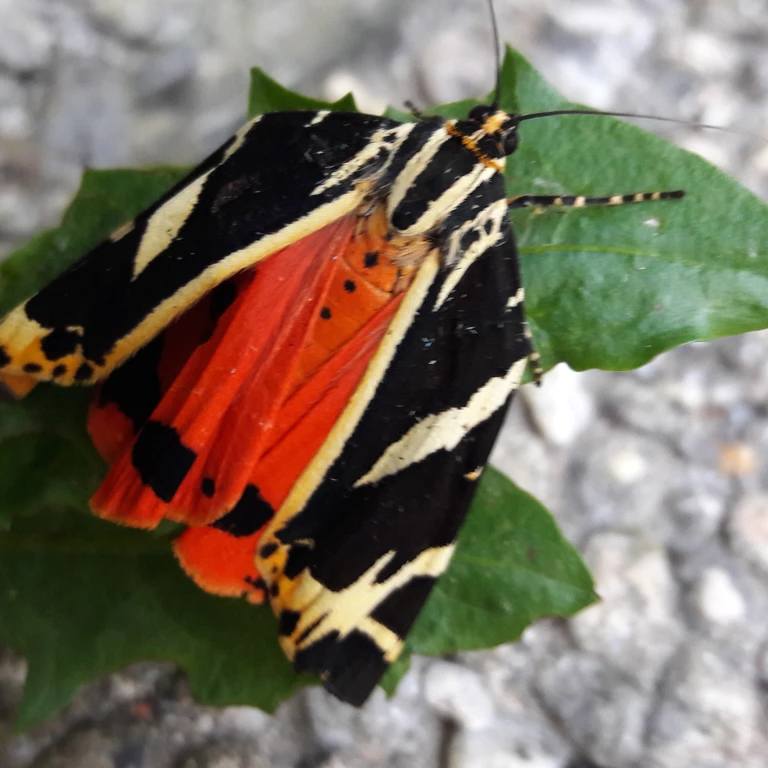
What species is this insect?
Euplagia quadripunctaria
